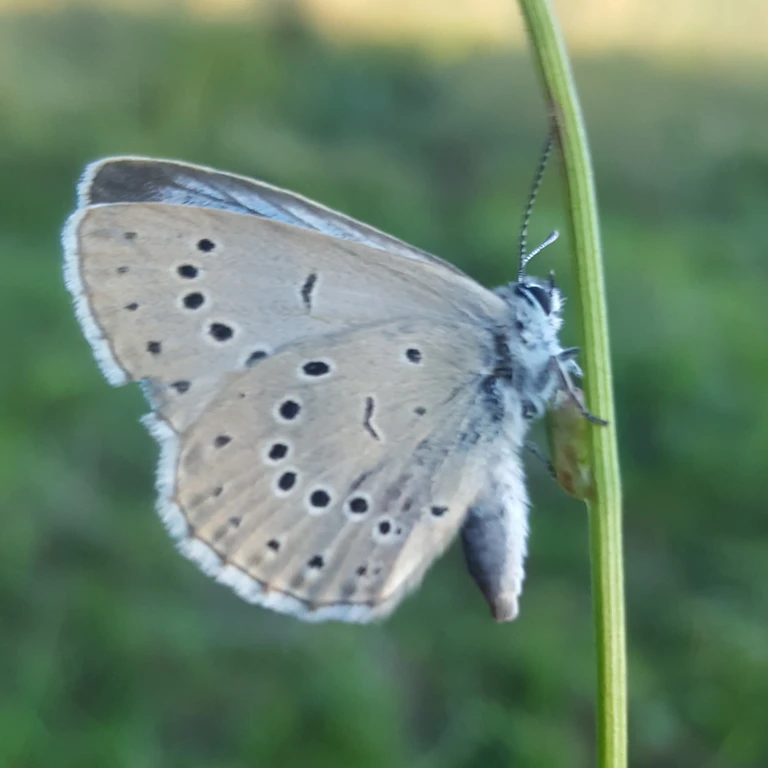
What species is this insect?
Phengaris teleius
